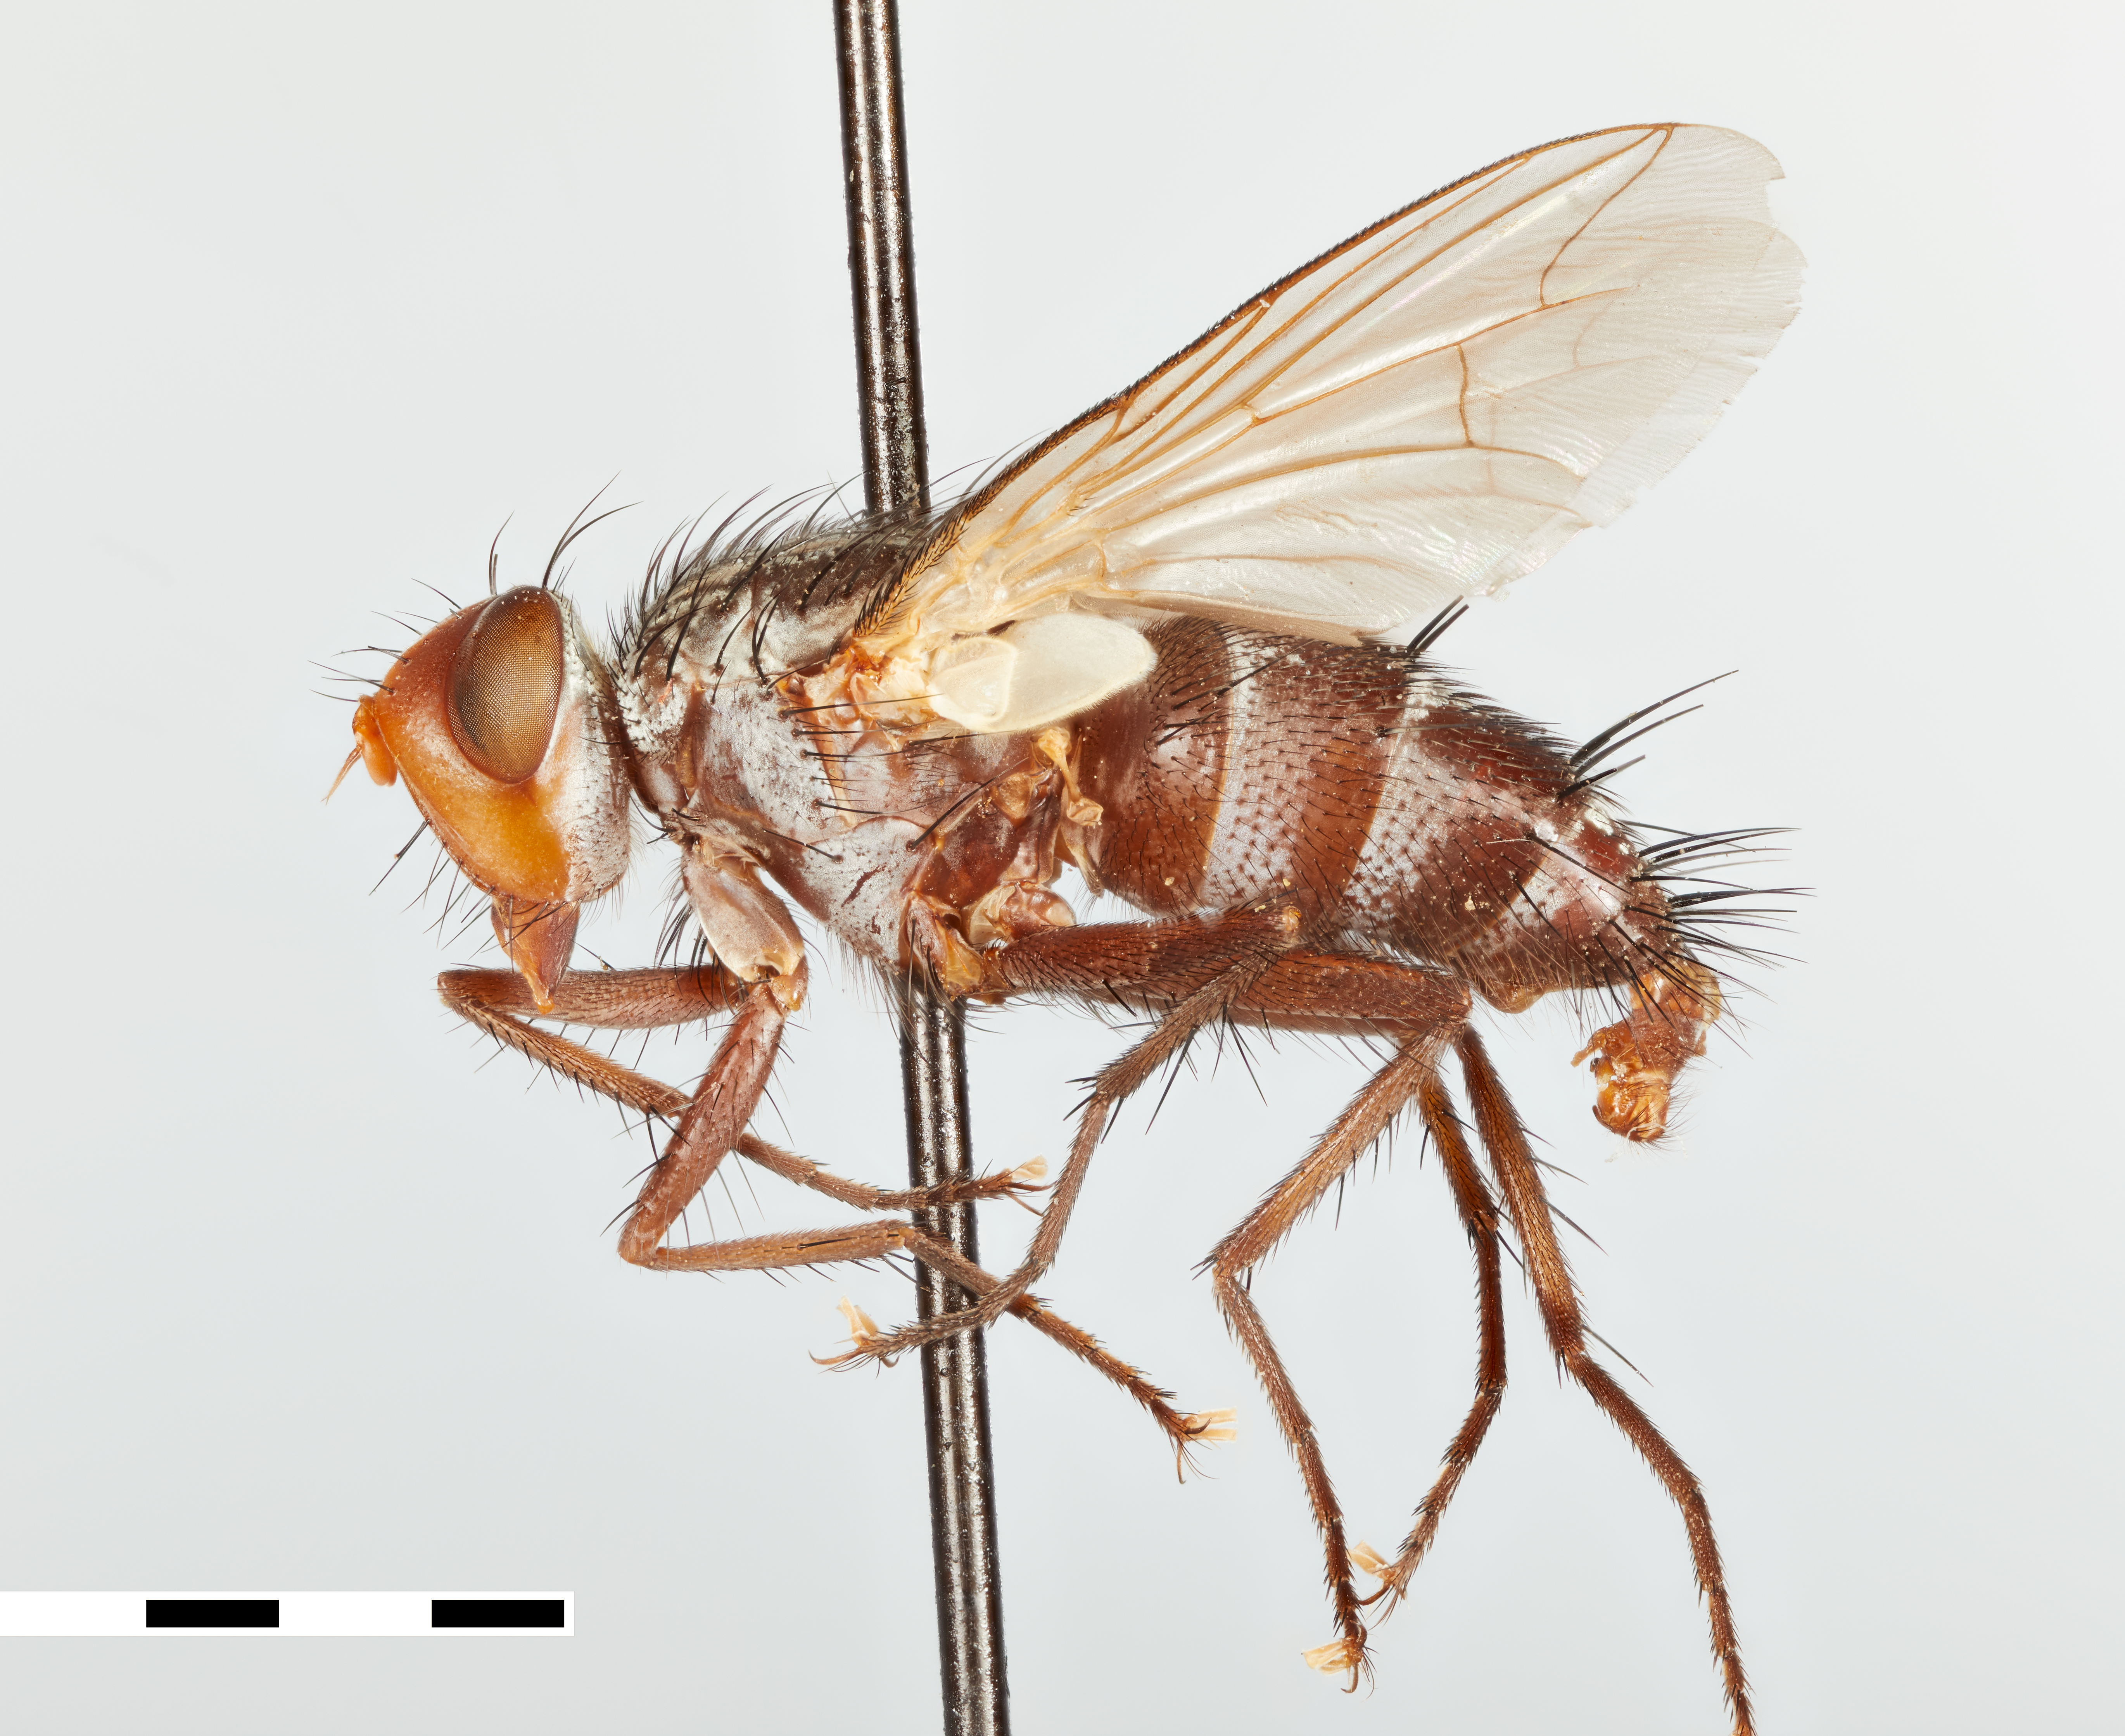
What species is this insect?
Microphthalma ruficeps
